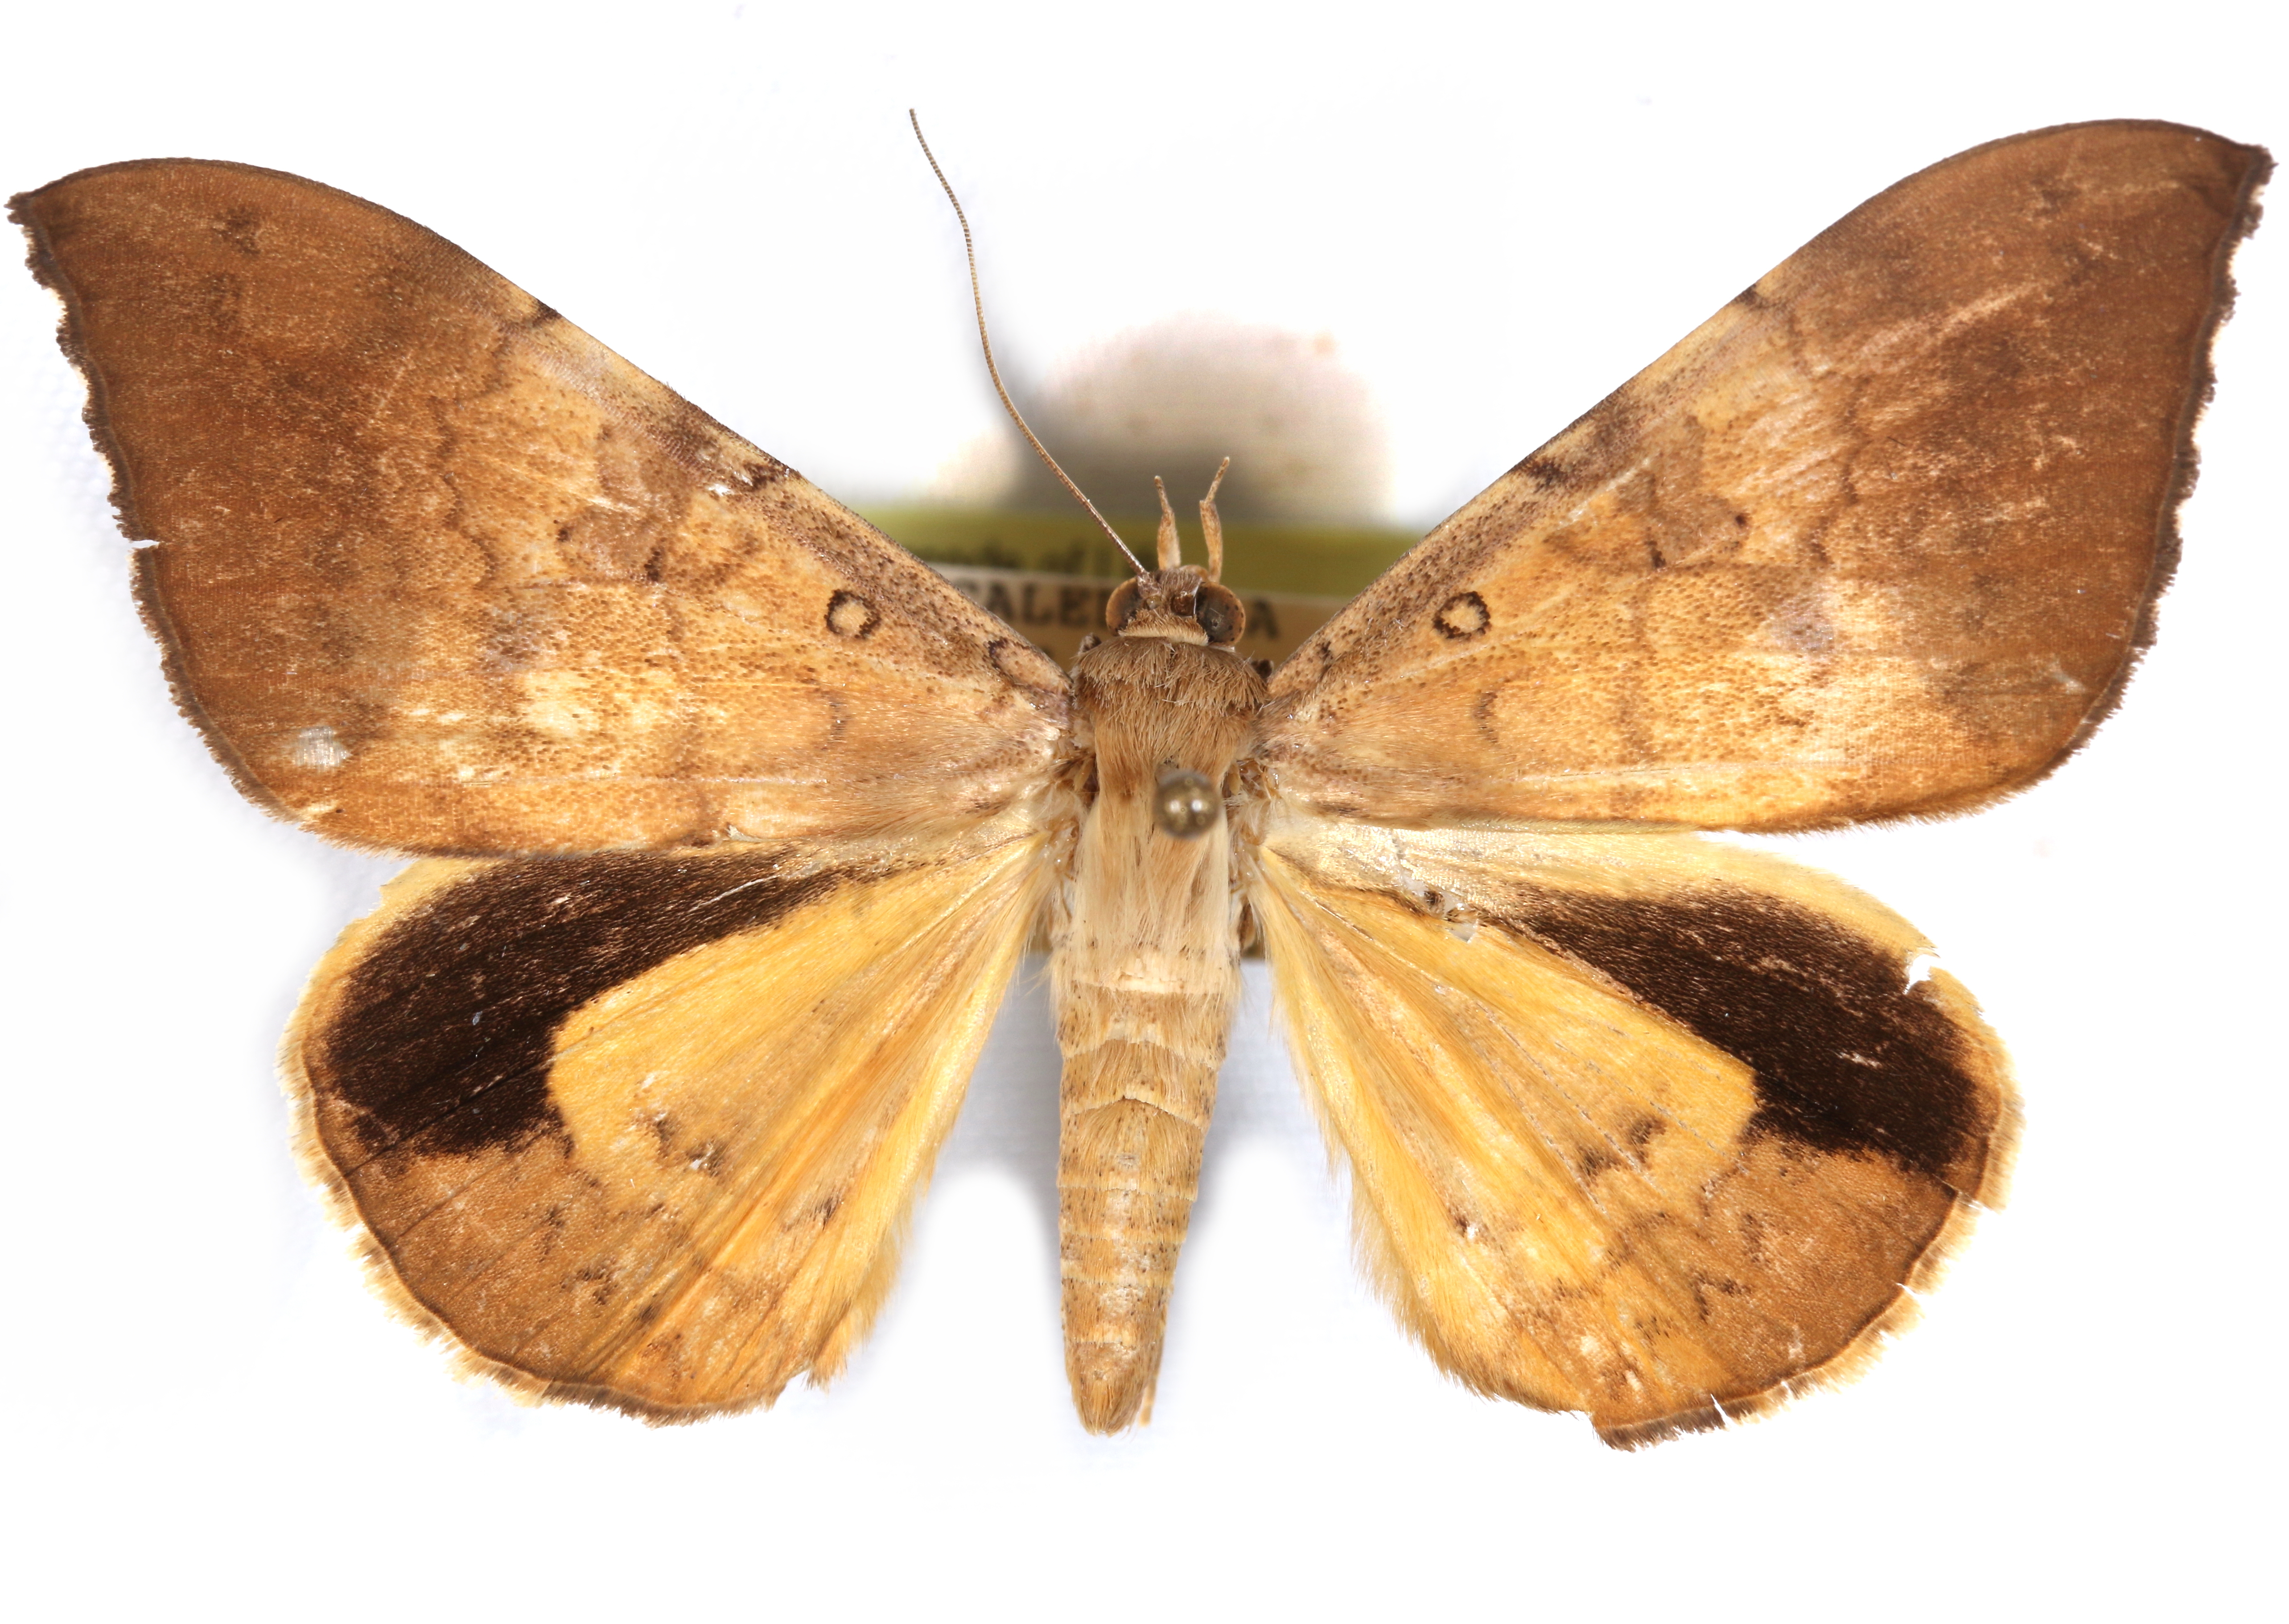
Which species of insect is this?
Oxyodes scrobiculata
